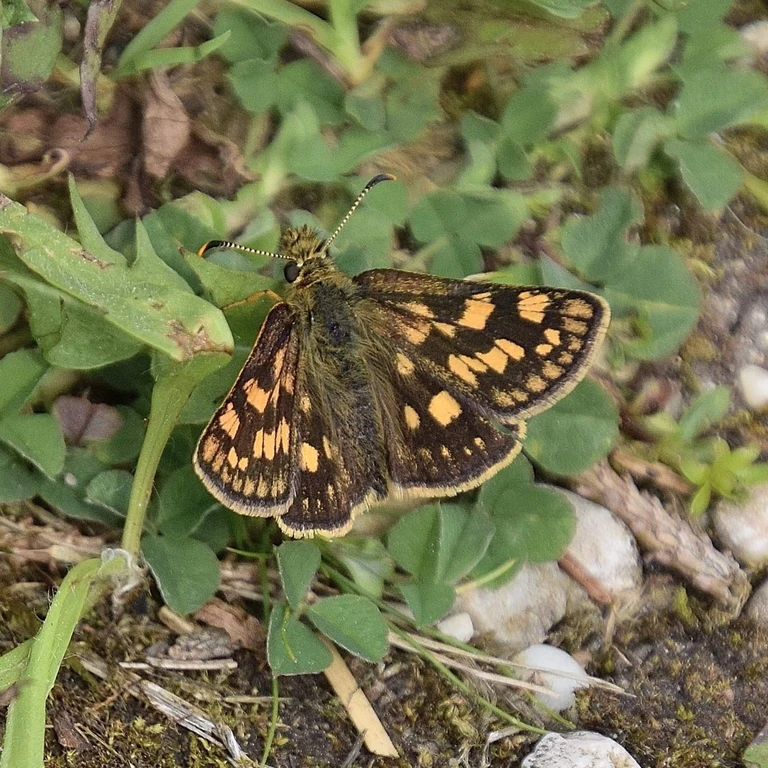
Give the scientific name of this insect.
Carterocephalus palaemon
